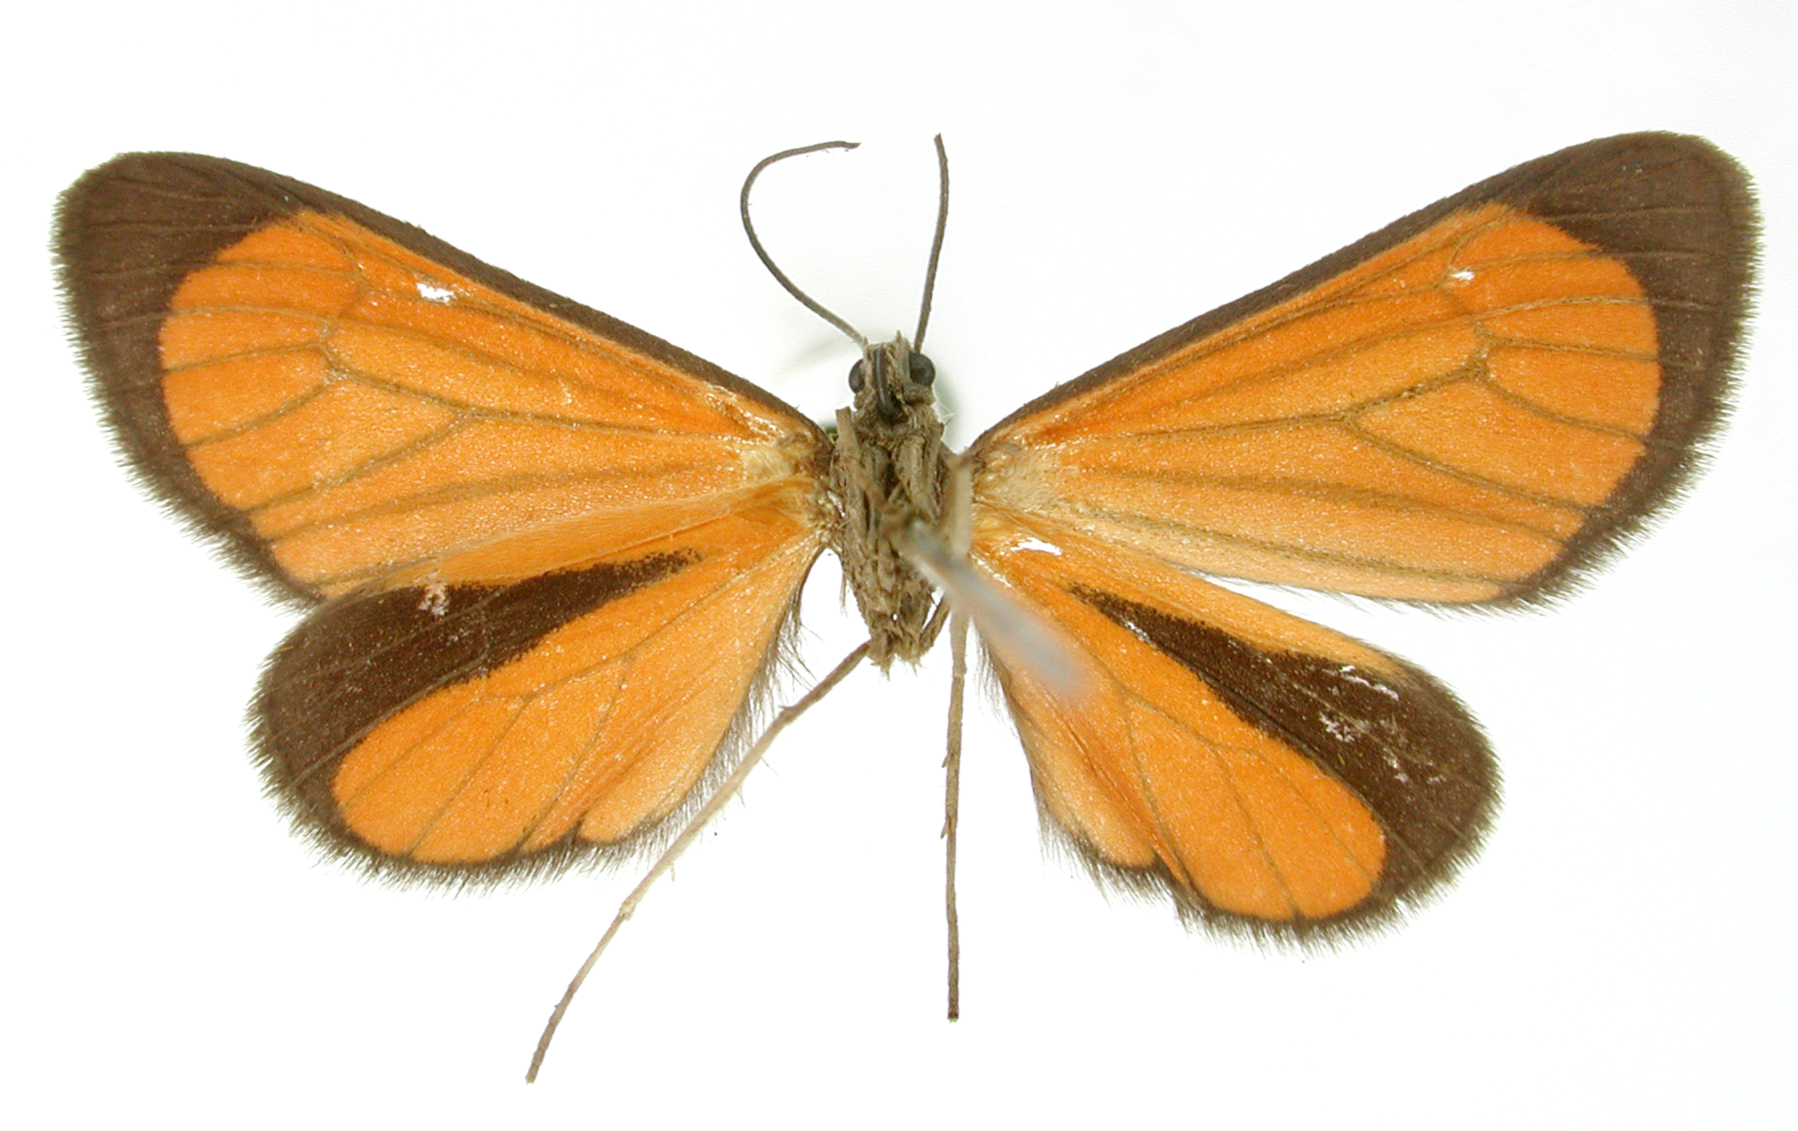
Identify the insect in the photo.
Mennis cytherea
